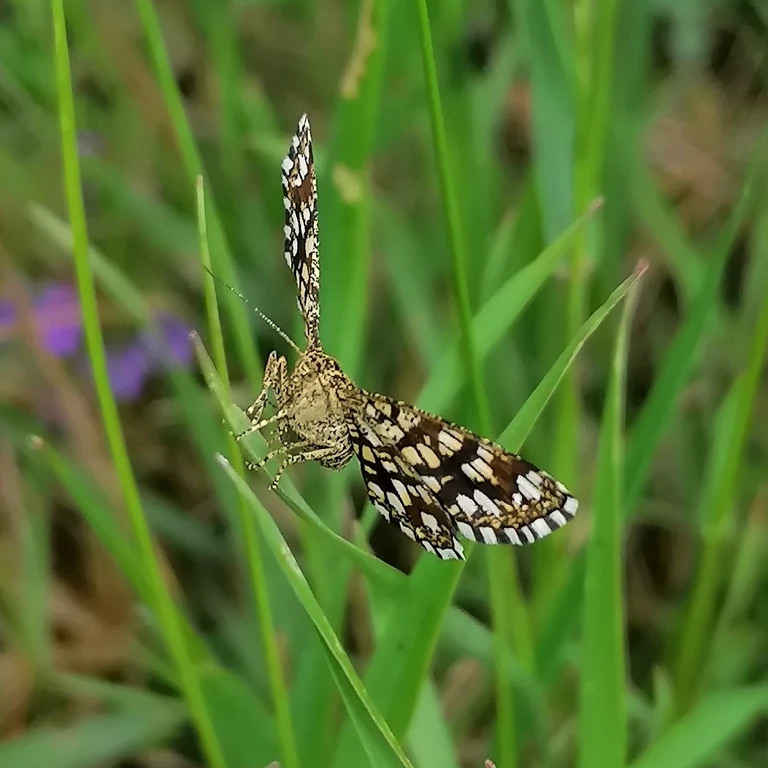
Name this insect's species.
Chiasmia clathrata
